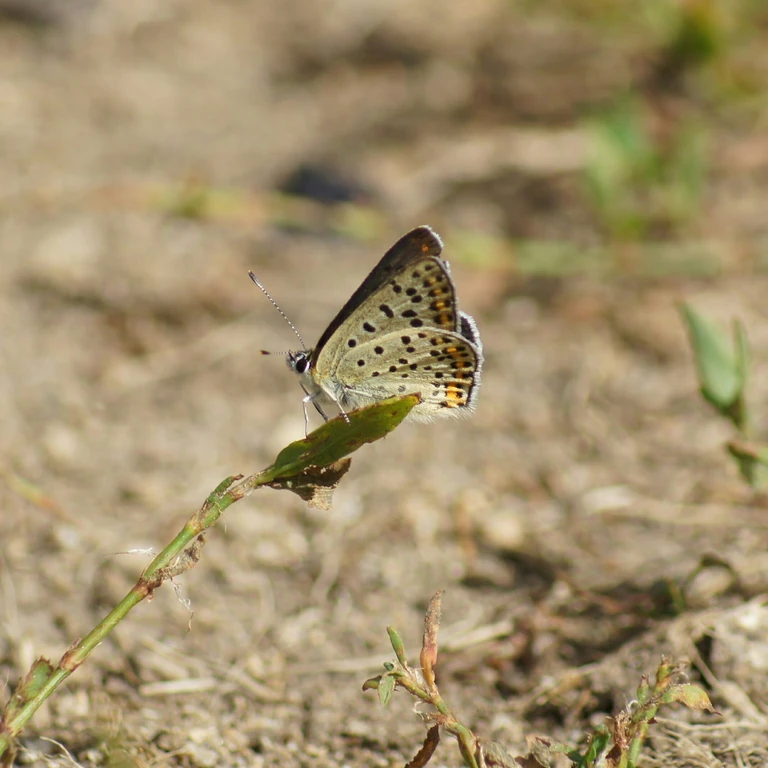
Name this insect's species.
Lycaena tityrus (also Loweia tityrus)
